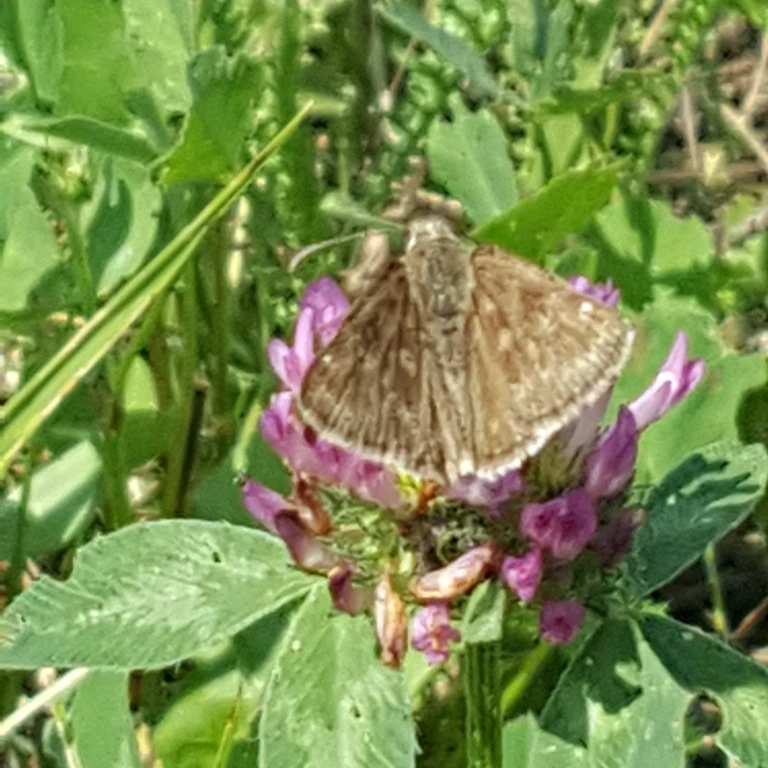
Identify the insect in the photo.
Erynnis tages
